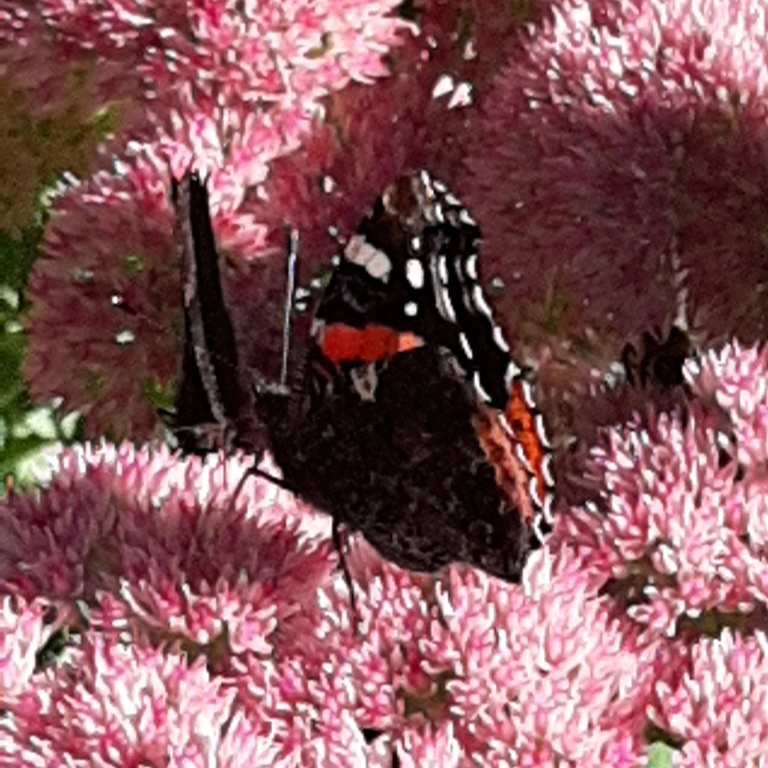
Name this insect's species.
Vanessa atalanta
